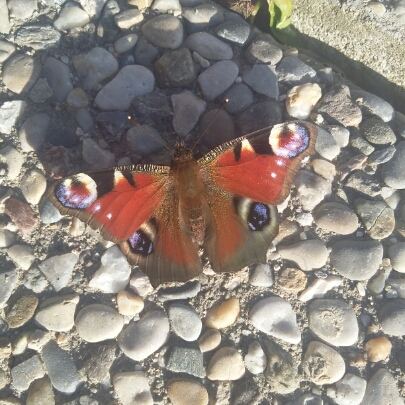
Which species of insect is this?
Aglais io
